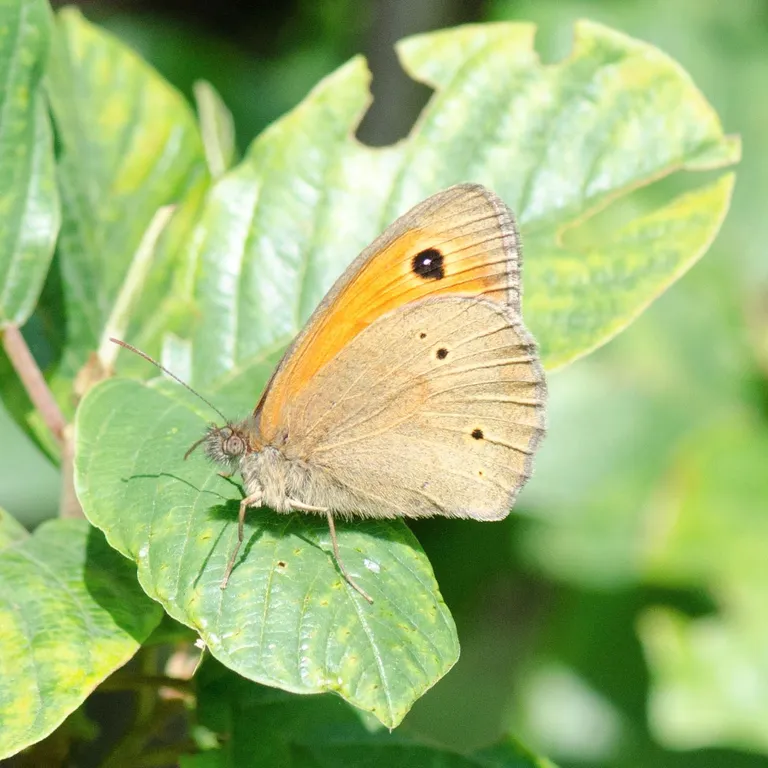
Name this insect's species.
Maniola jurtina
